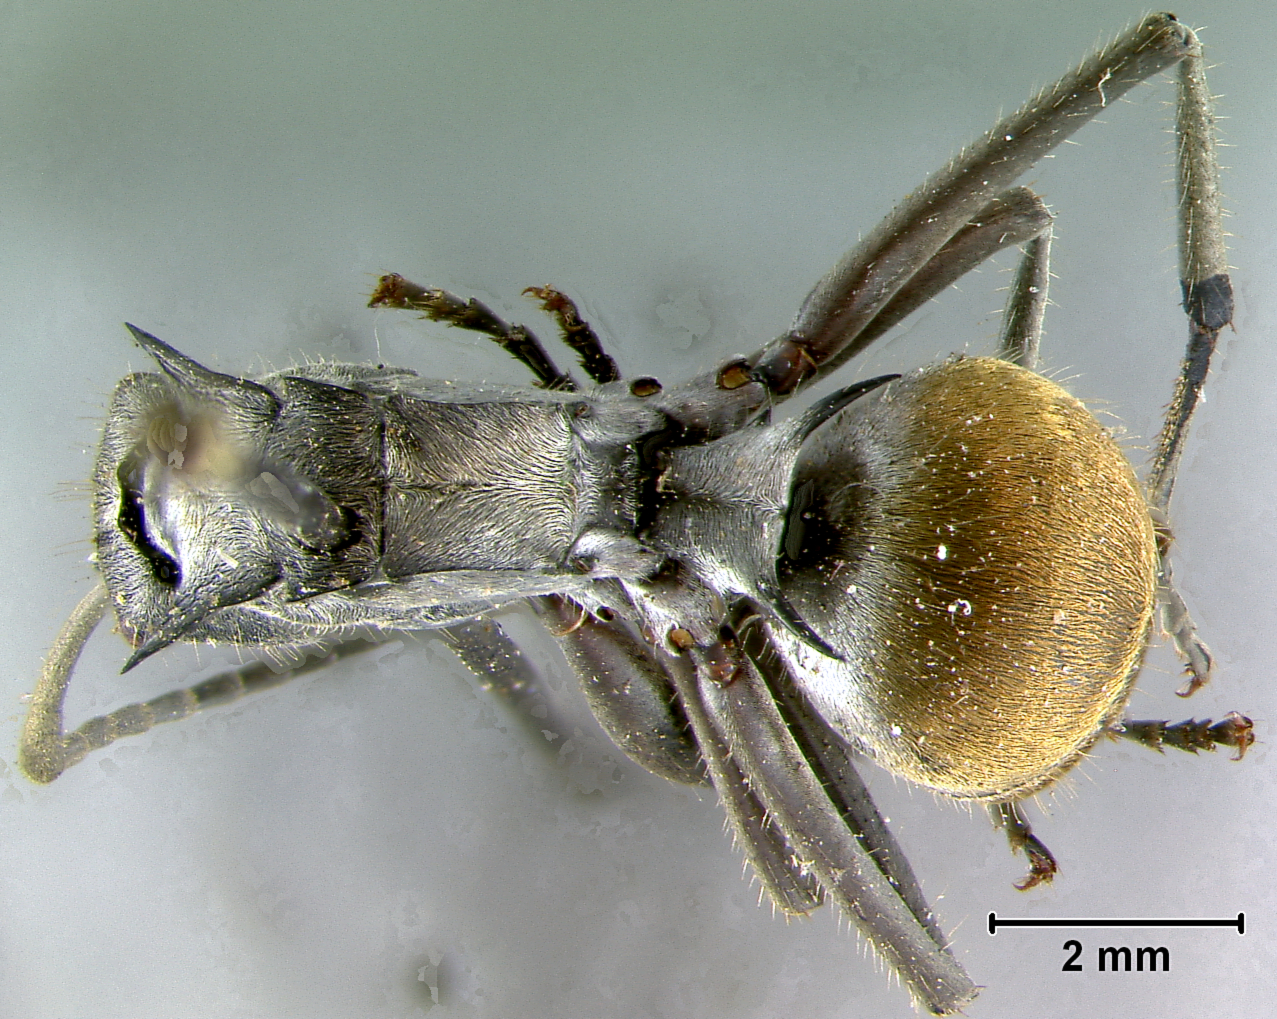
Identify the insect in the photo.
Polyrhachis militaris
